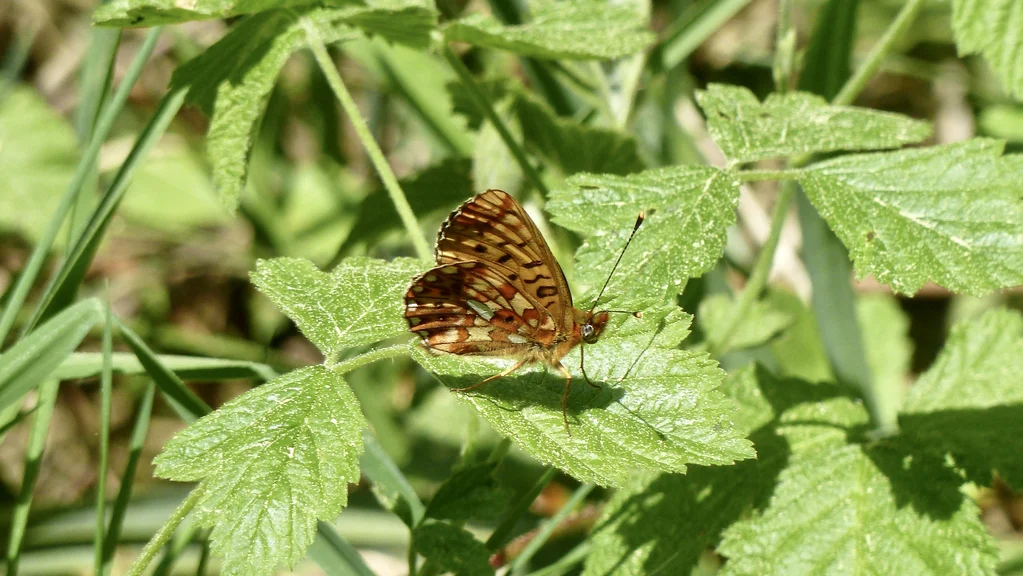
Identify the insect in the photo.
Boloria euphrosyne (also Clossiana euphrosyne)
